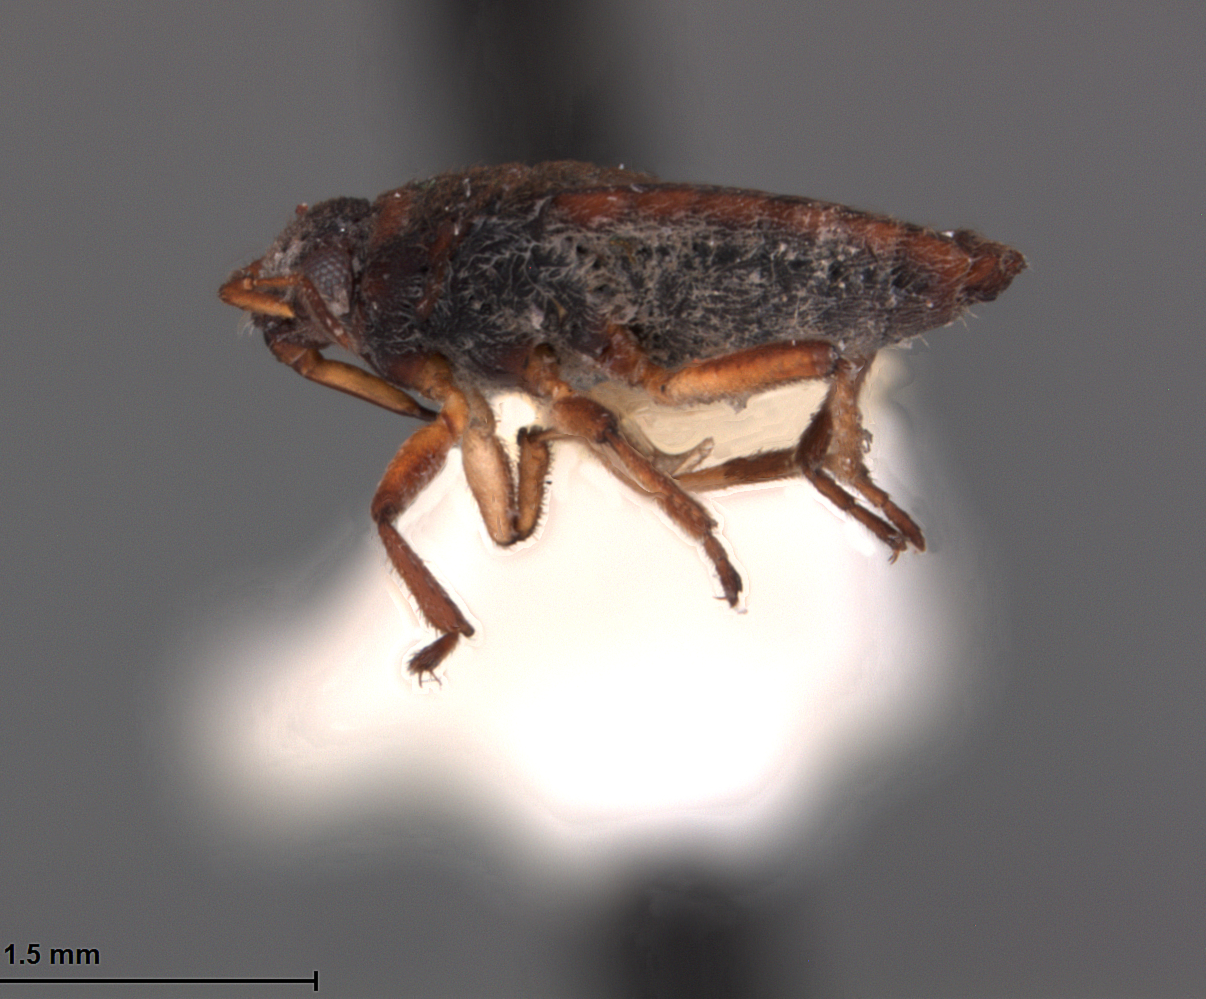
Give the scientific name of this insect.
Microvelia pueblana
